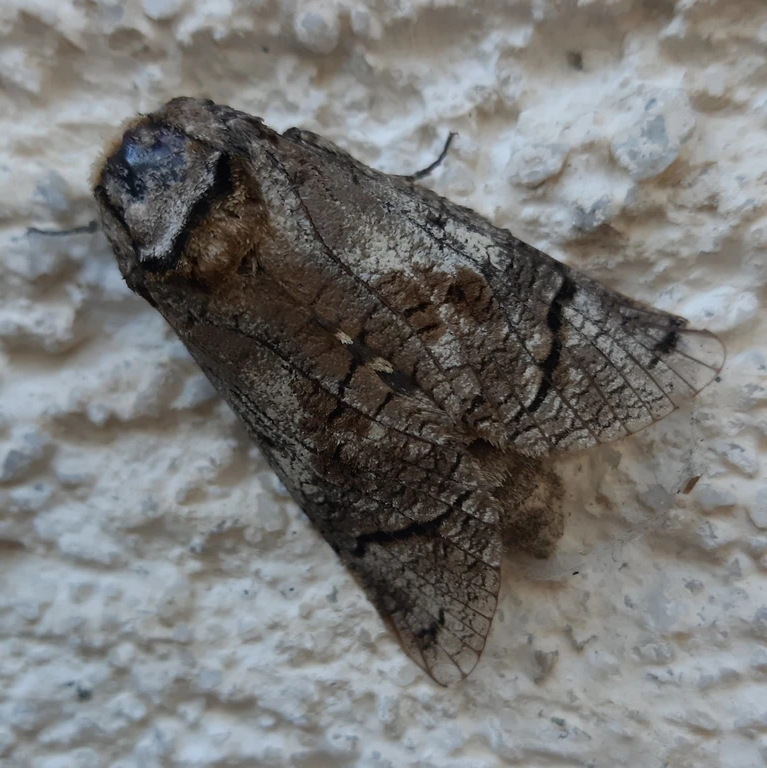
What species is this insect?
Cossus cossus
